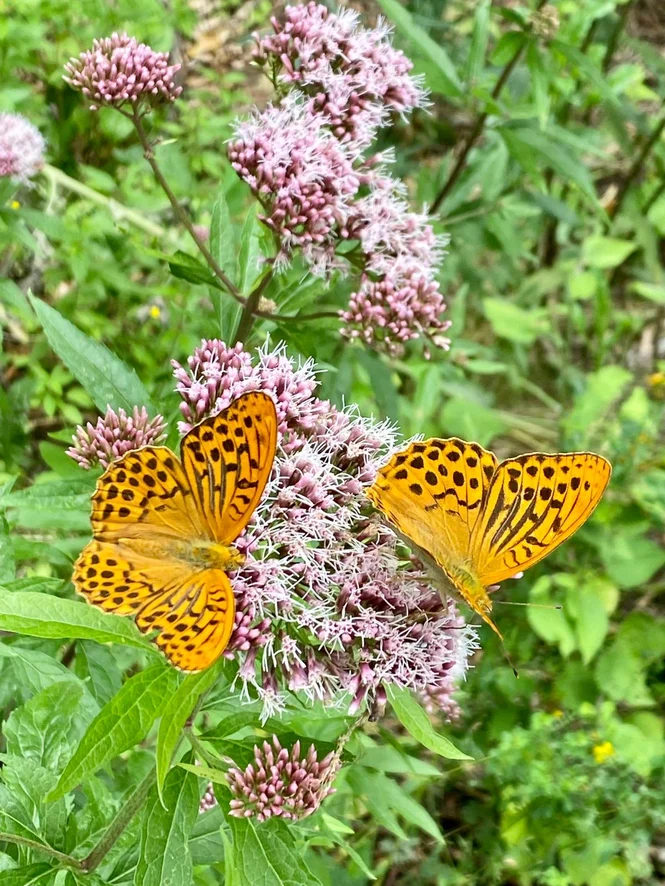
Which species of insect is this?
Argynnis paphia
